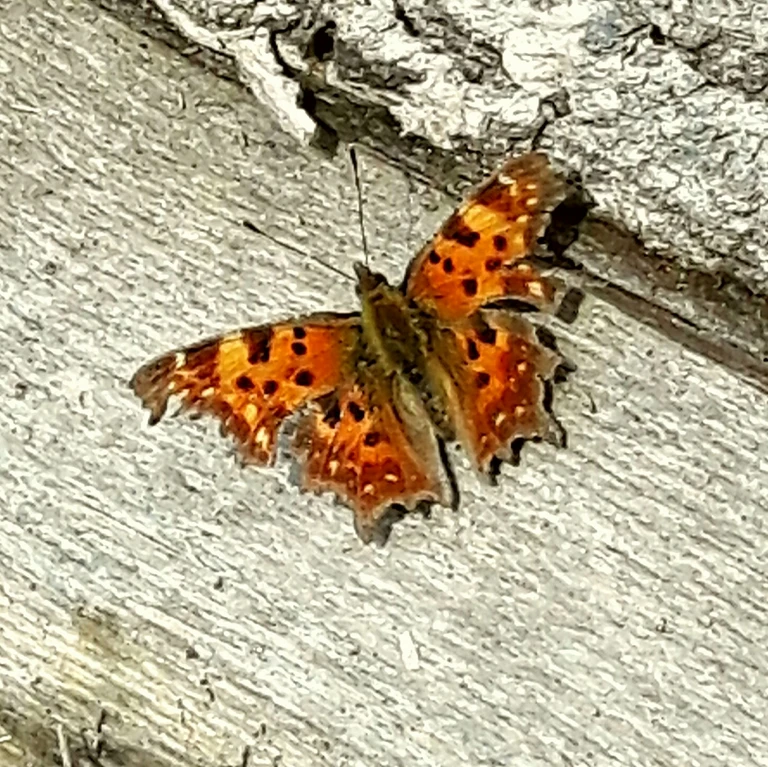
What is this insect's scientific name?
Polygonia c-album
